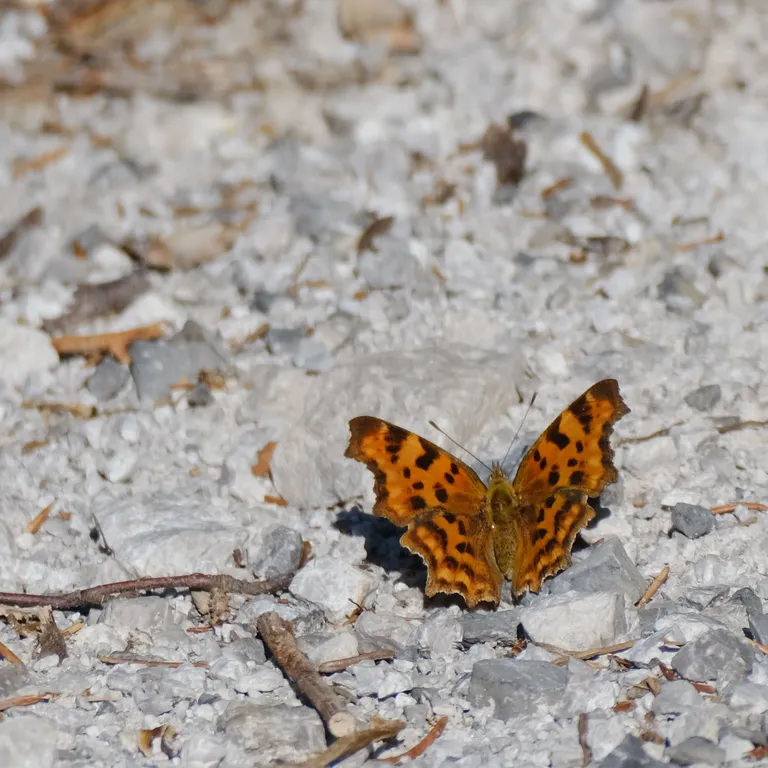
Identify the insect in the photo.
Polygonia c-album
